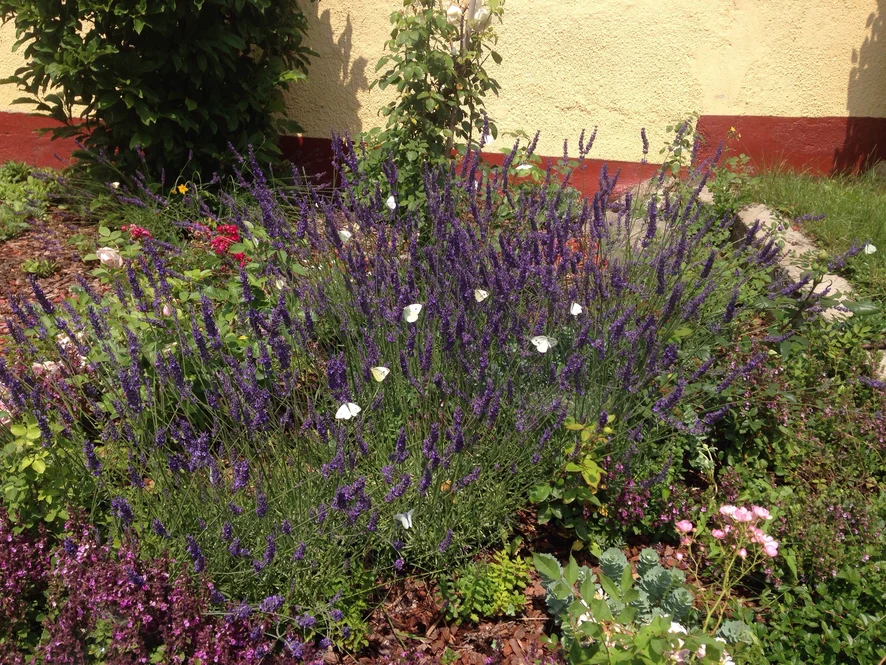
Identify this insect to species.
Pieris rapae
